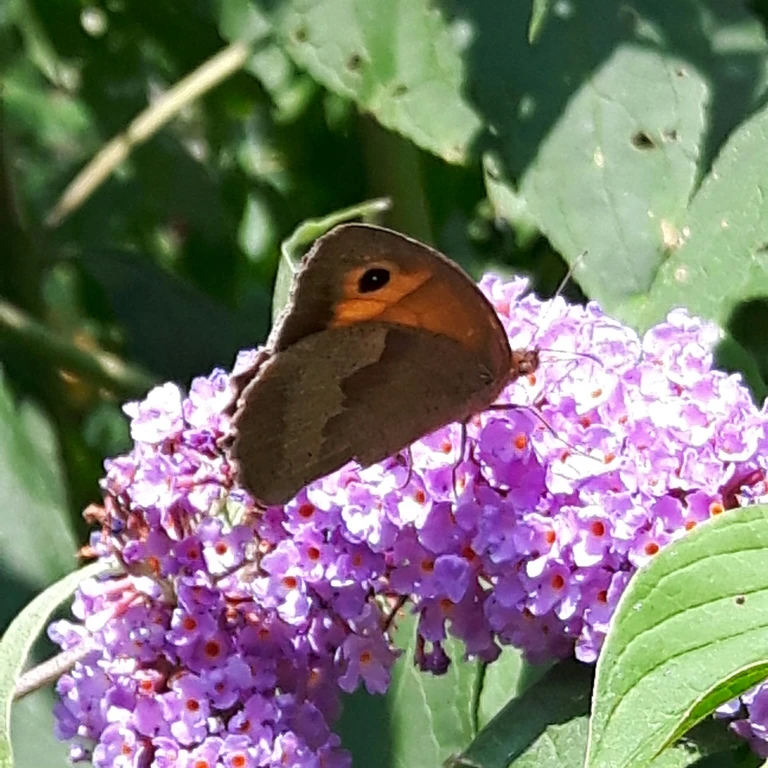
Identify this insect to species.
Maniola jurtina
